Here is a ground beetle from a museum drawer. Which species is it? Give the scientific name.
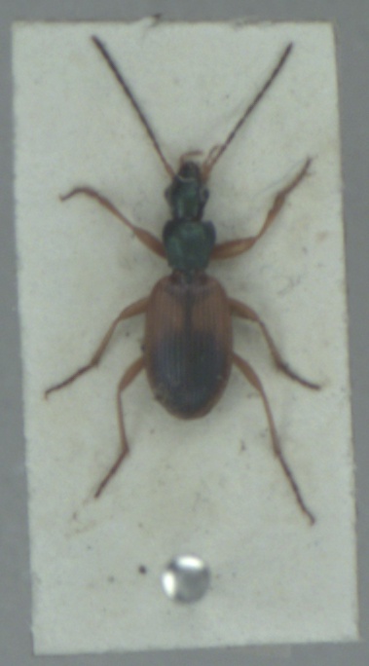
Anchomenus dorsalis
